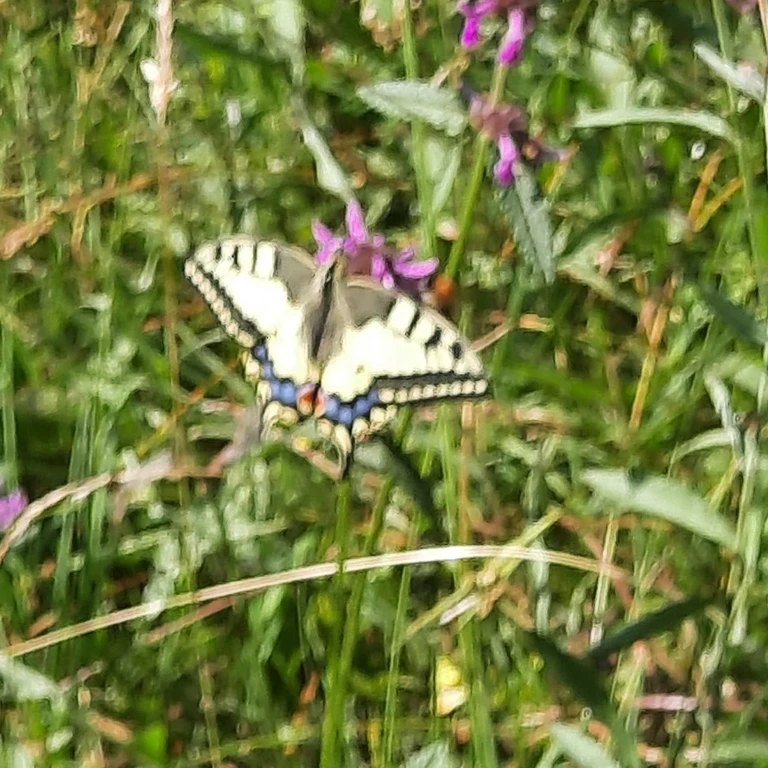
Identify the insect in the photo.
Papilio machaon
